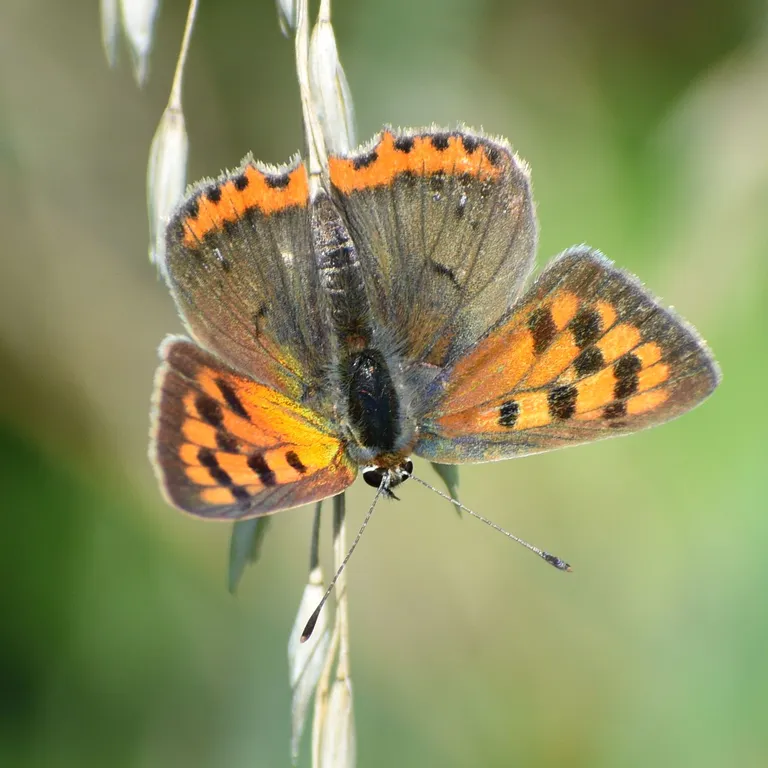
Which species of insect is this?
Lycaena phlaeas
